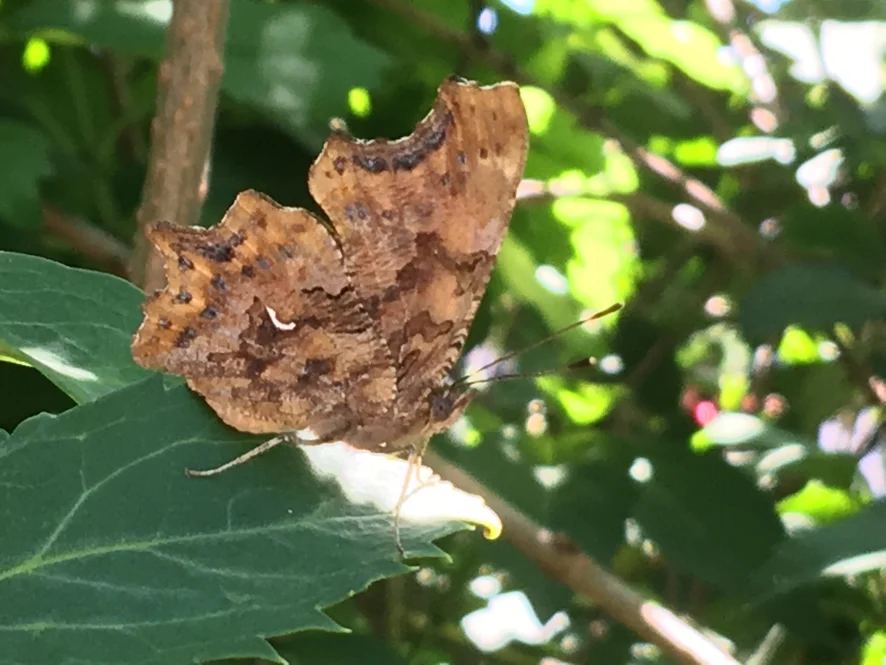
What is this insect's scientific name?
Polygonia c-album
